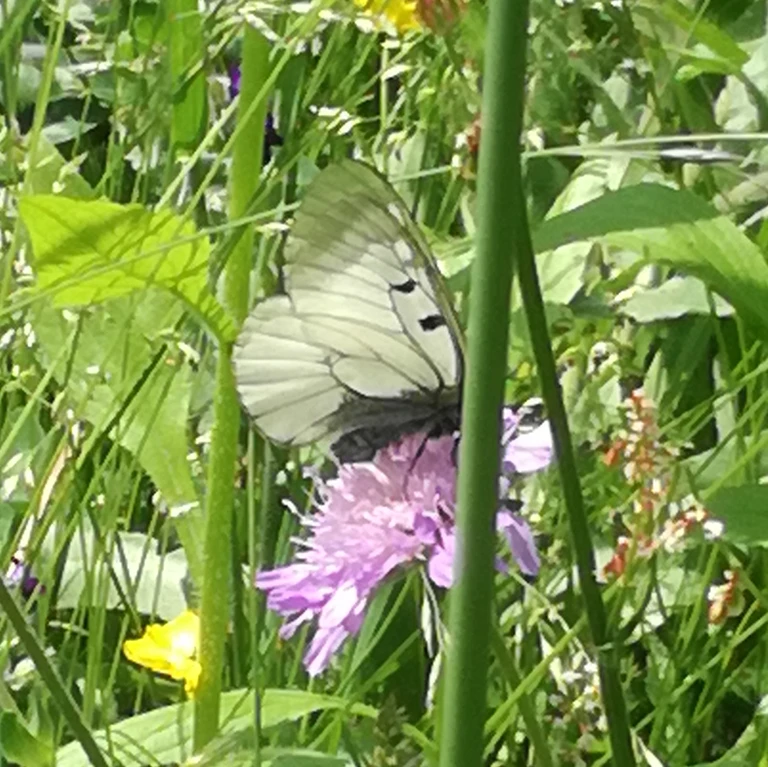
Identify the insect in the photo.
Parnassius mnemosyne
